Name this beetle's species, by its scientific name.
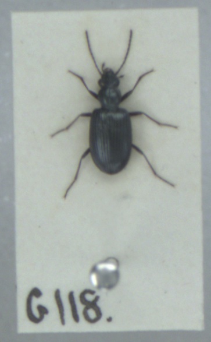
Bembidion punctulatum
